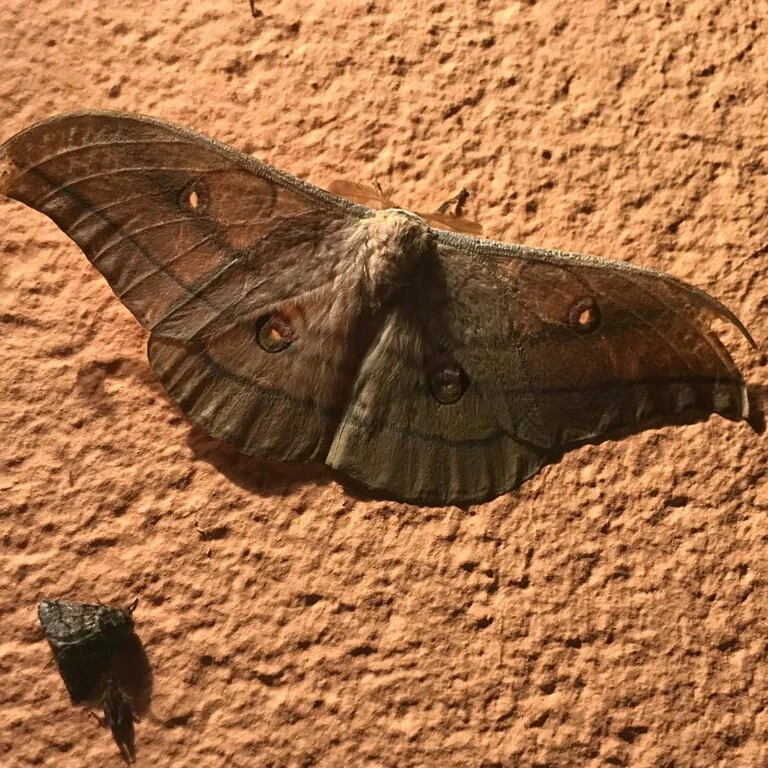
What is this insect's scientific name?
Antheraea yamamai
